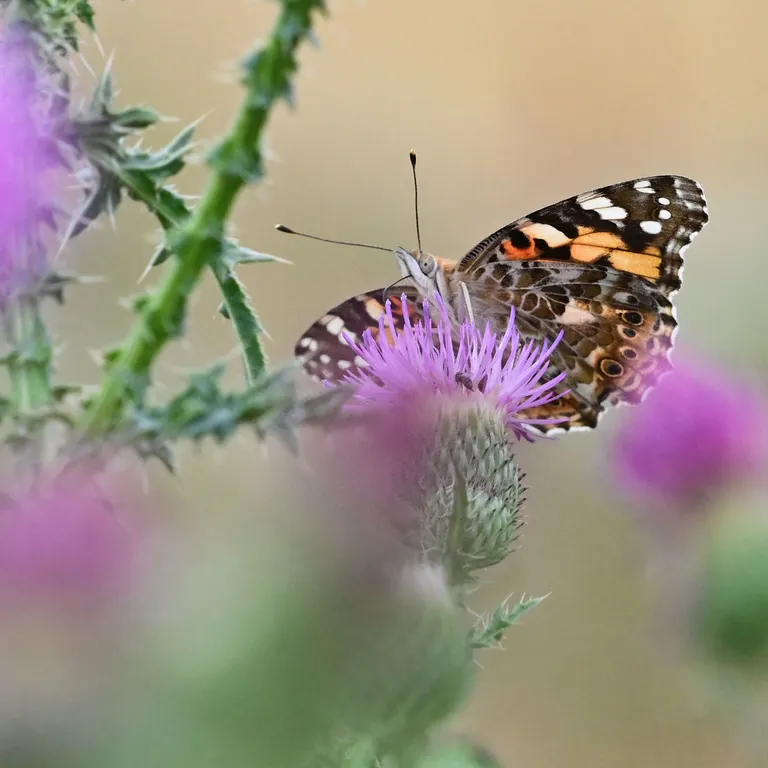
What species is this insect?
Vanessa cardui
